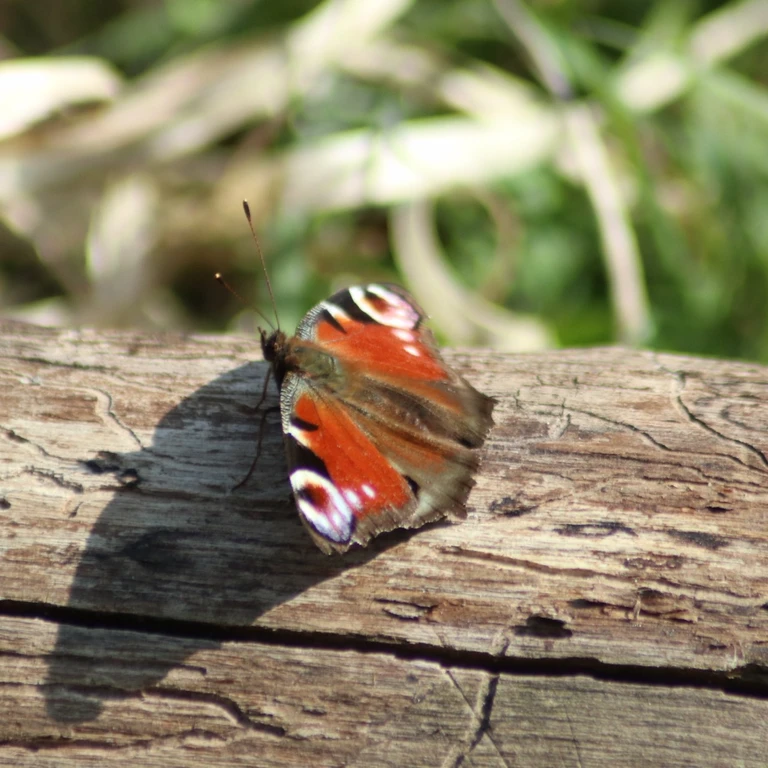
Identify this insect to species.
Aglais io
